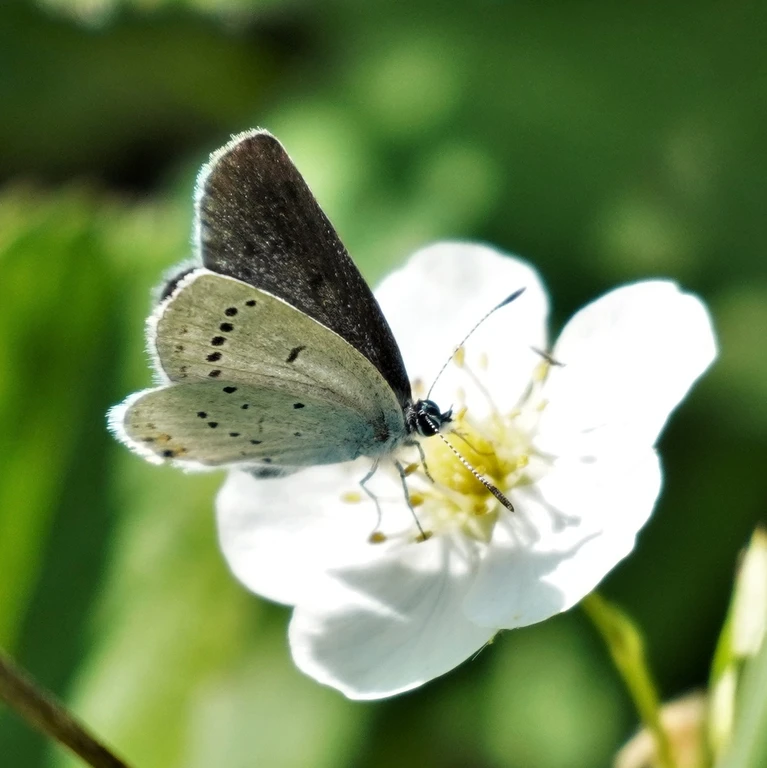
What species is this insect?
Cupido argiades (also Elkalyce argiades)
